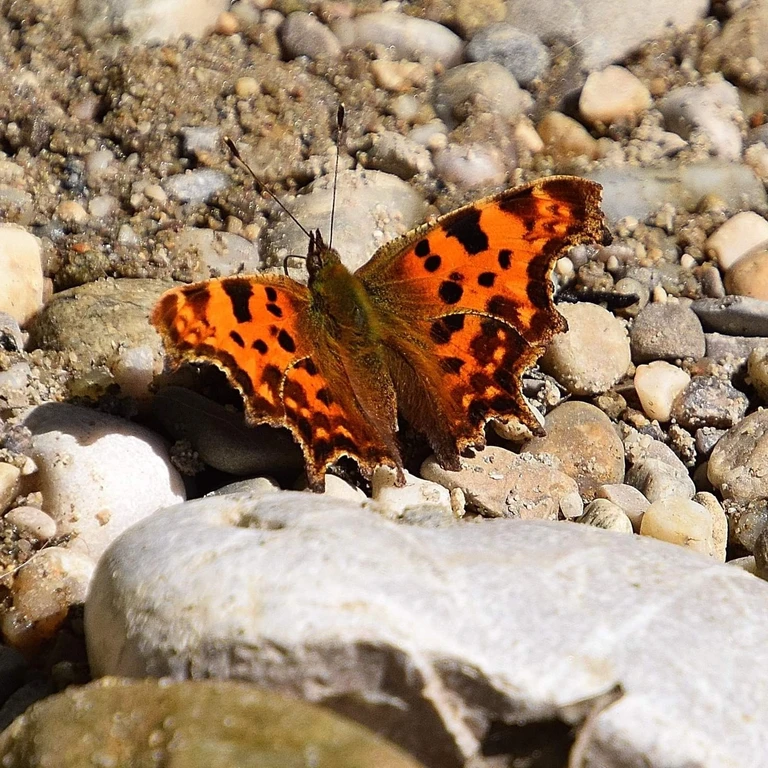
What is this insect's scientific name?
Polygonia c-album
